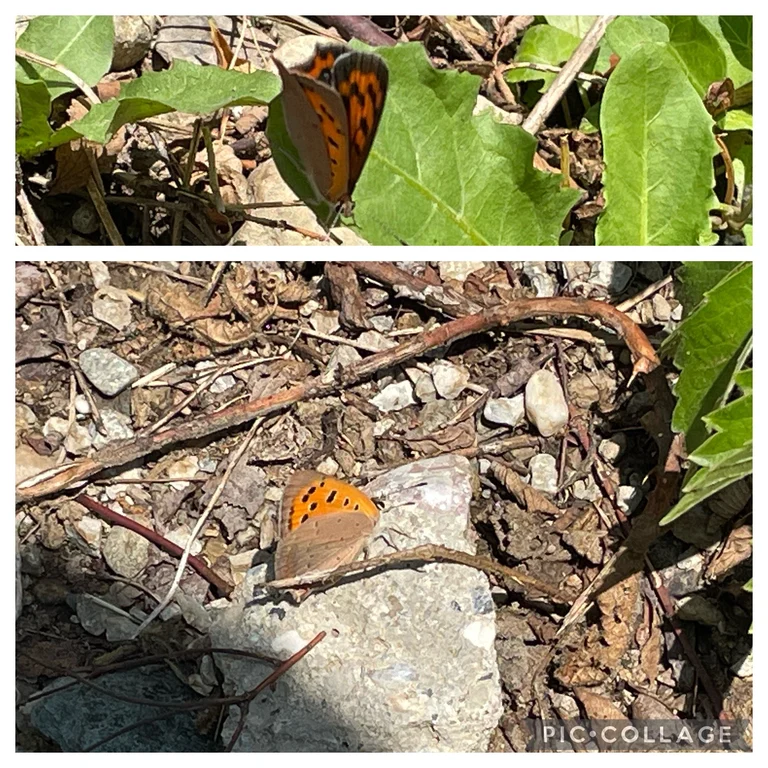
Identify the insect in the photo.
Lycaena phlaeas
